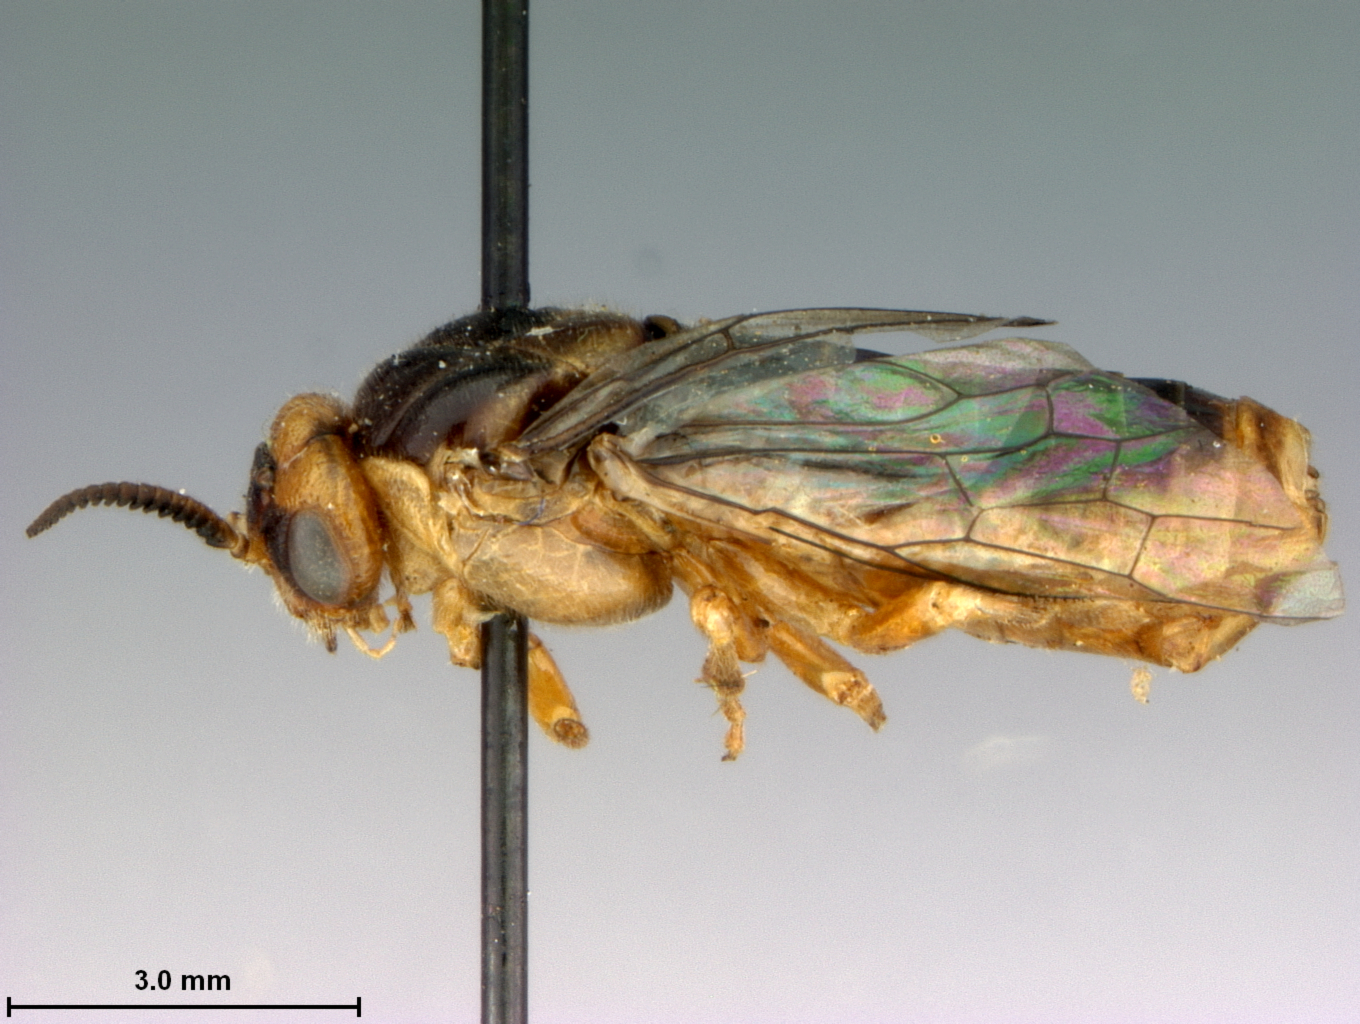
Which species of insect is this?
Neodiprion ventralis
